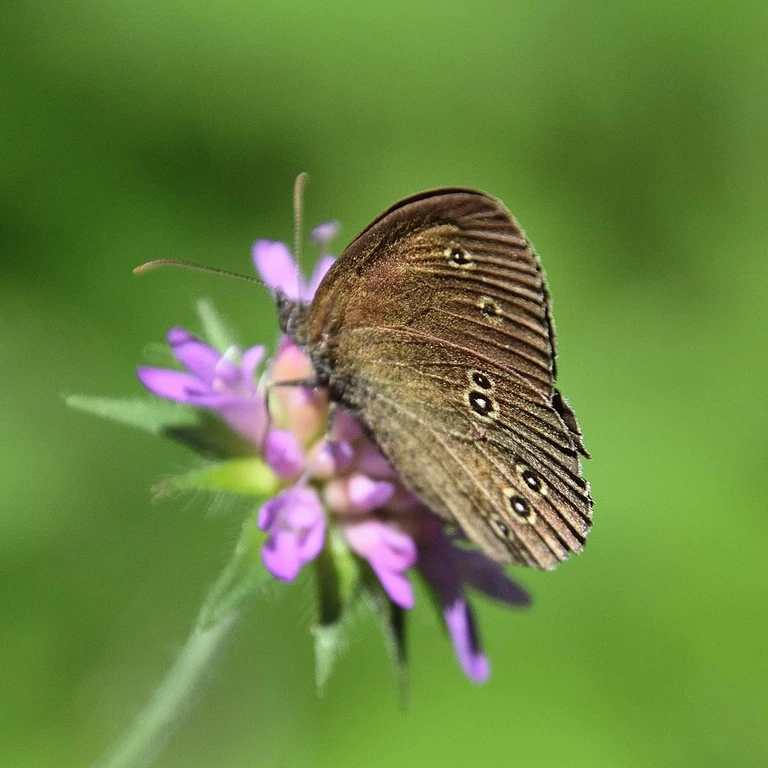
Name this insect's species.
Aphantopus hyperantus
